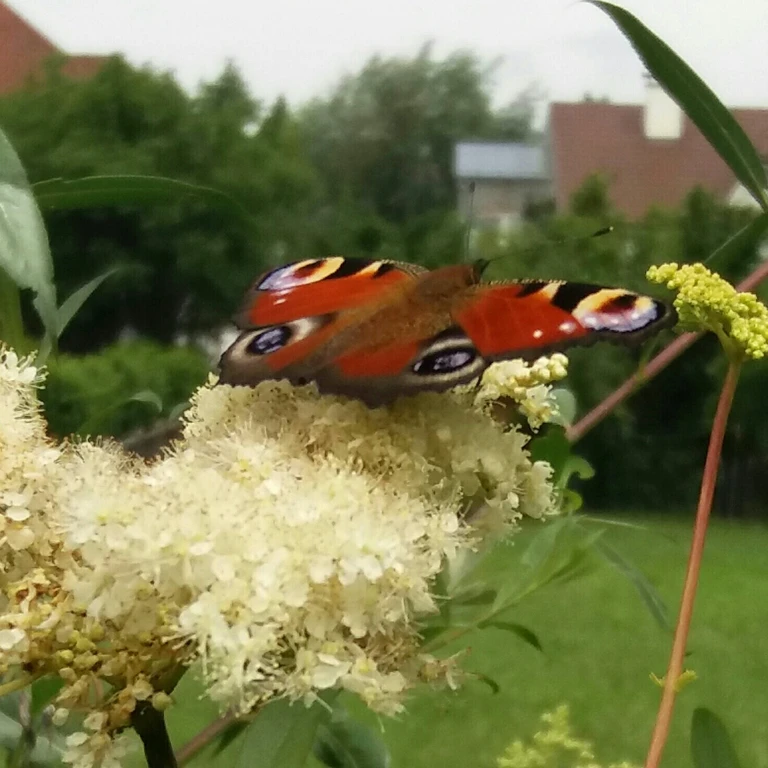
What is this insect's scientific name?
Aglais io
